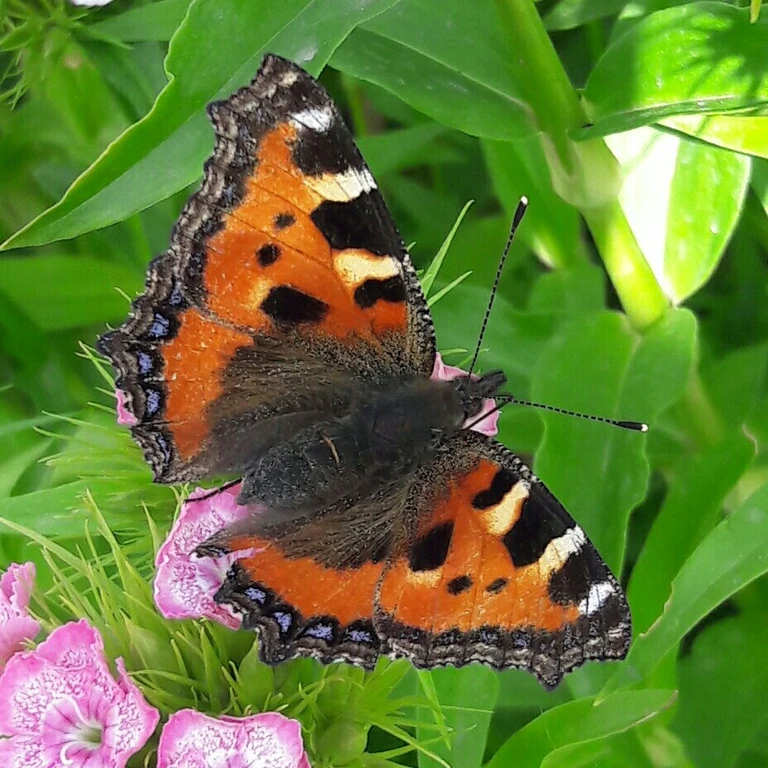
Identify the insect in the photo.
Aglais urticae
